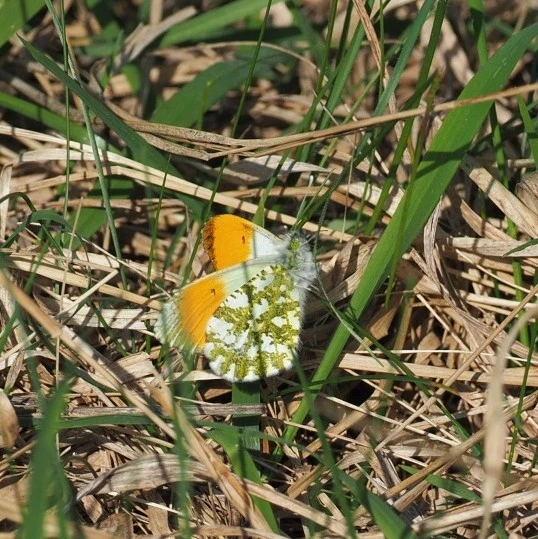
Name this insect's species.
Anthocharis cardamines
